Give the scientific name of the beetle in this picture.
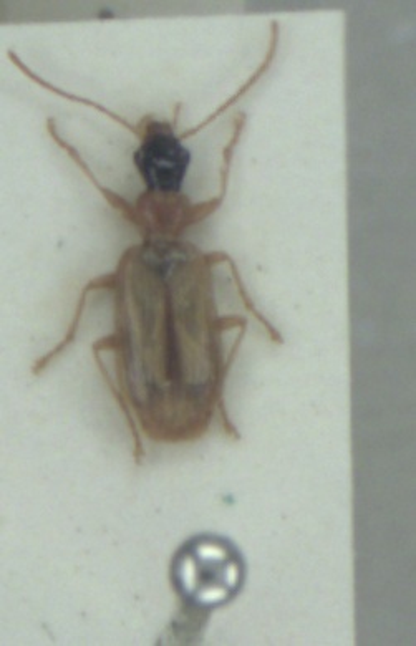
Demetrias atricapillus
